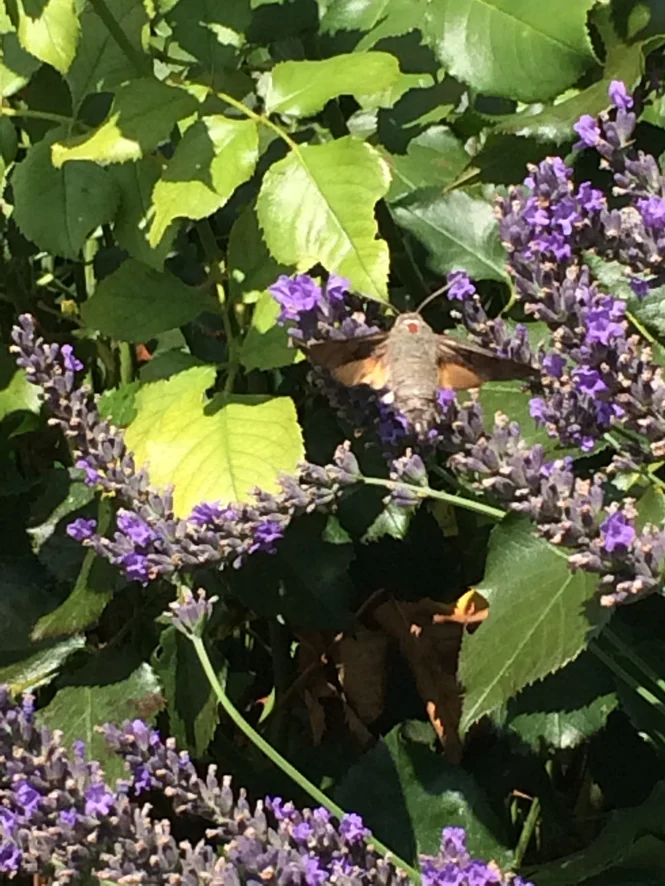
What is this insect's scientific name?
Macroglossum stellatarum
